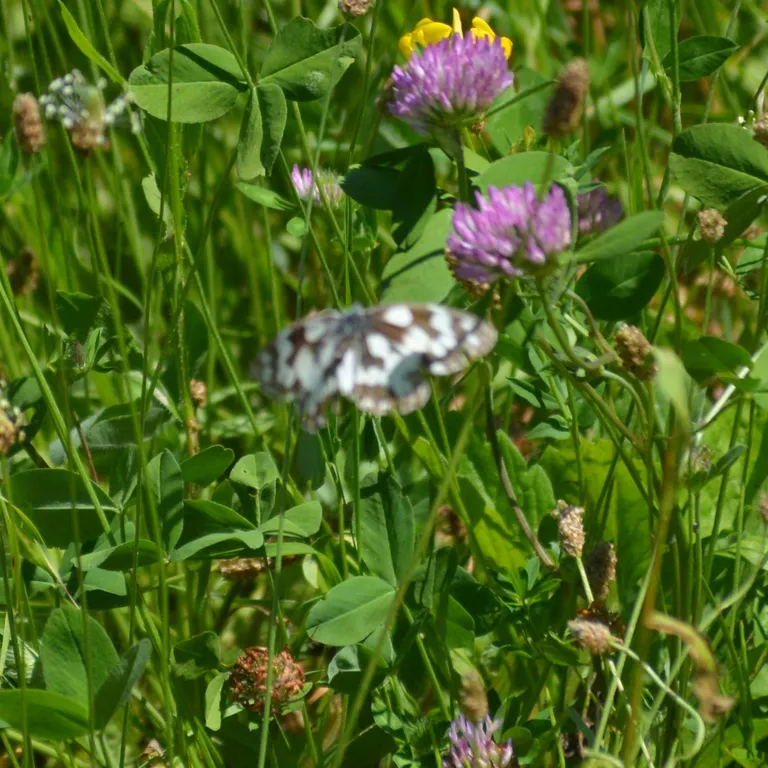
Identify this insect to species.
Melanargia galathea
